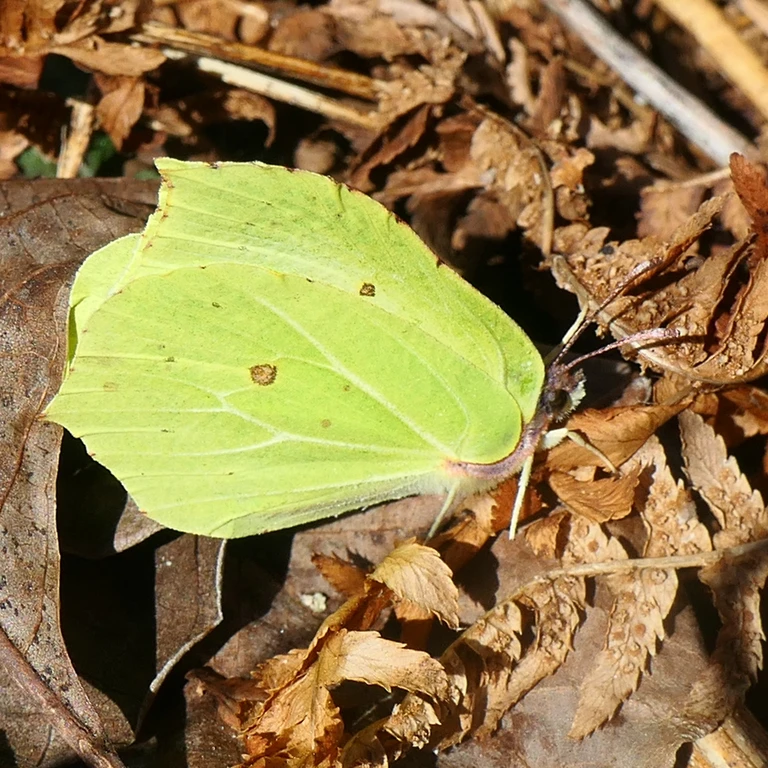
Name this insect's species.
Gonepteryx rhamni
